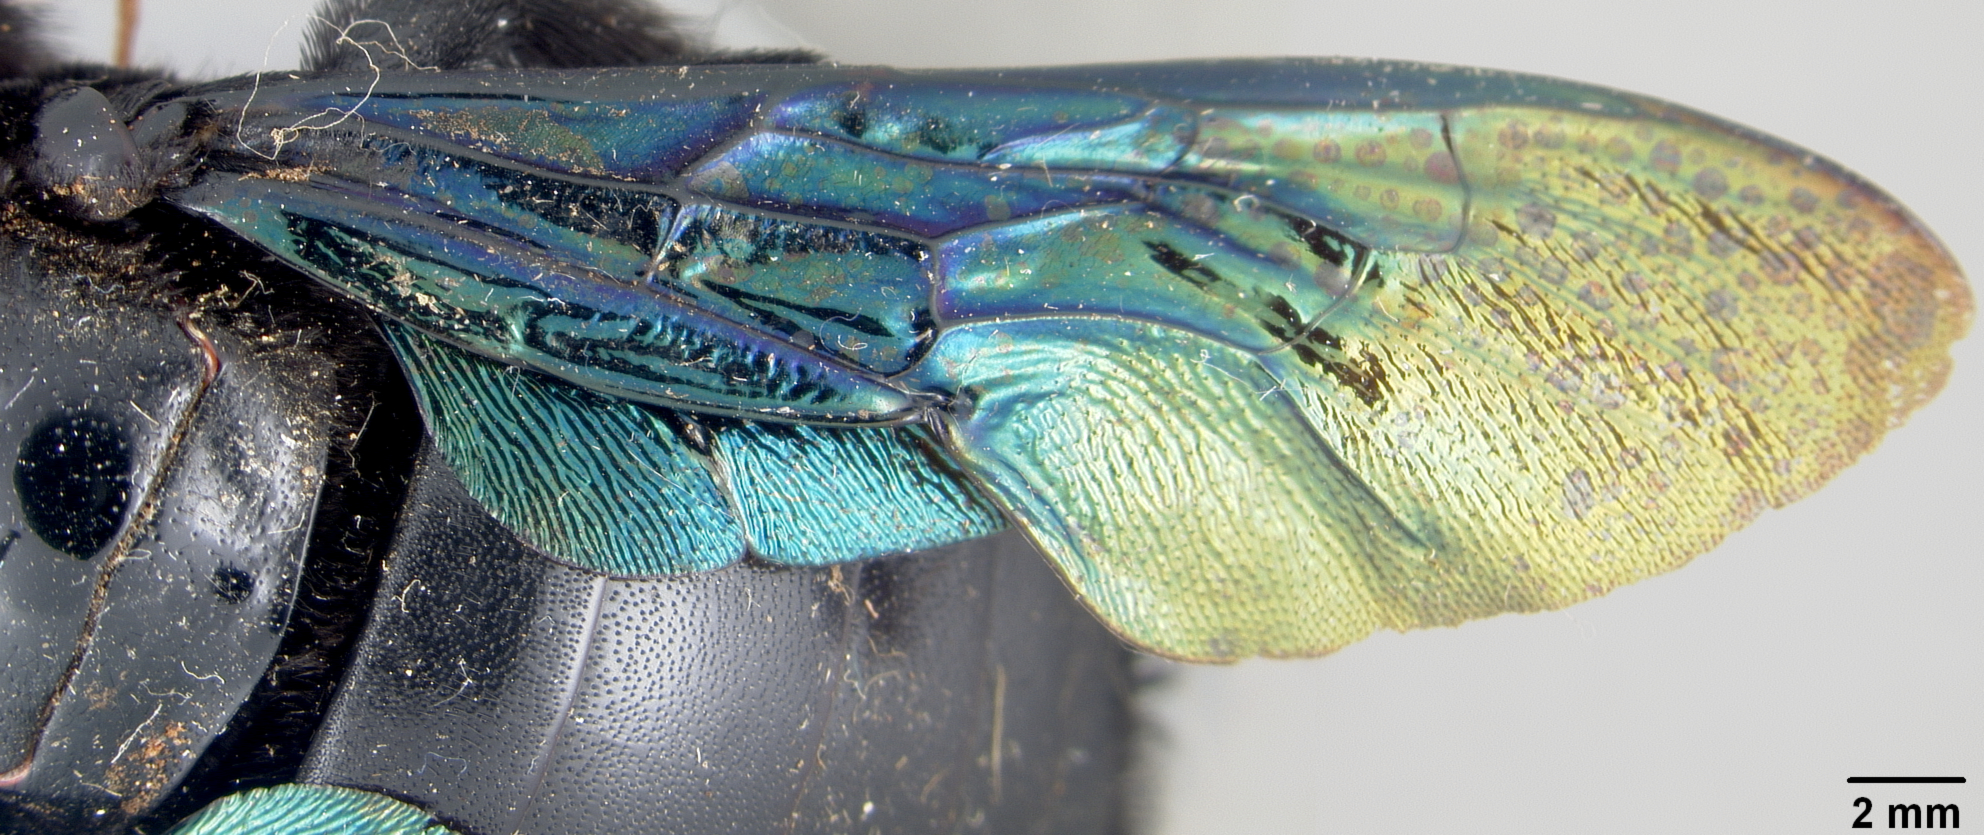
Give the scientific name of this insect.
Mesotrichia latipes
